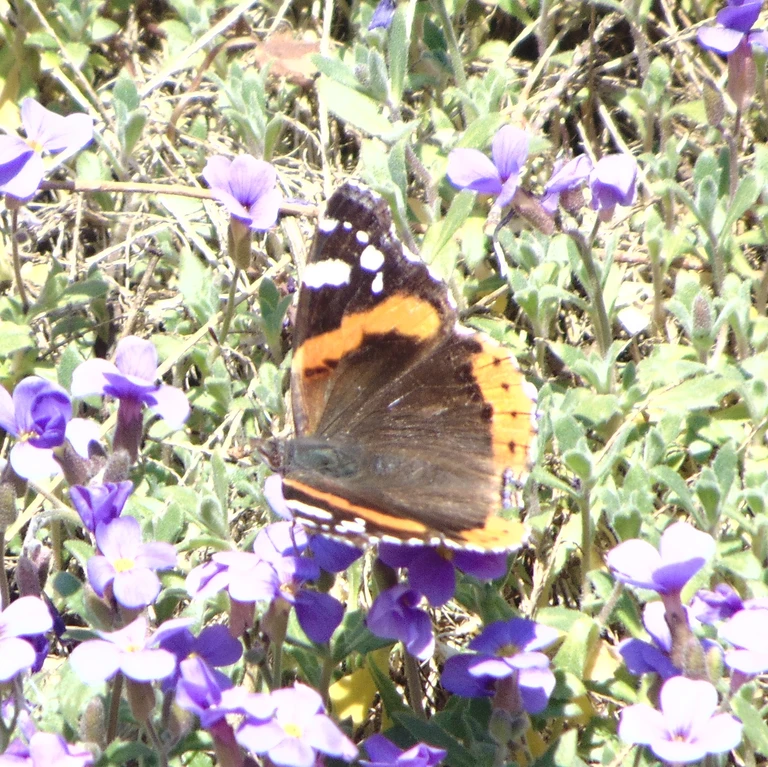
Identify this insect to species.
Vanessa atalanta
